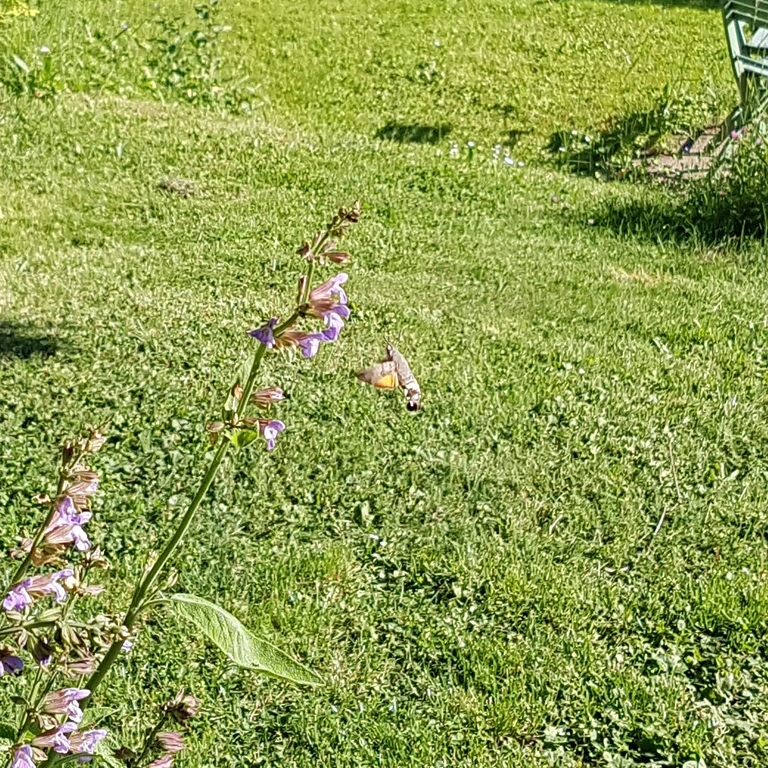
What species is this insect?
Macroglossum stellatarum
